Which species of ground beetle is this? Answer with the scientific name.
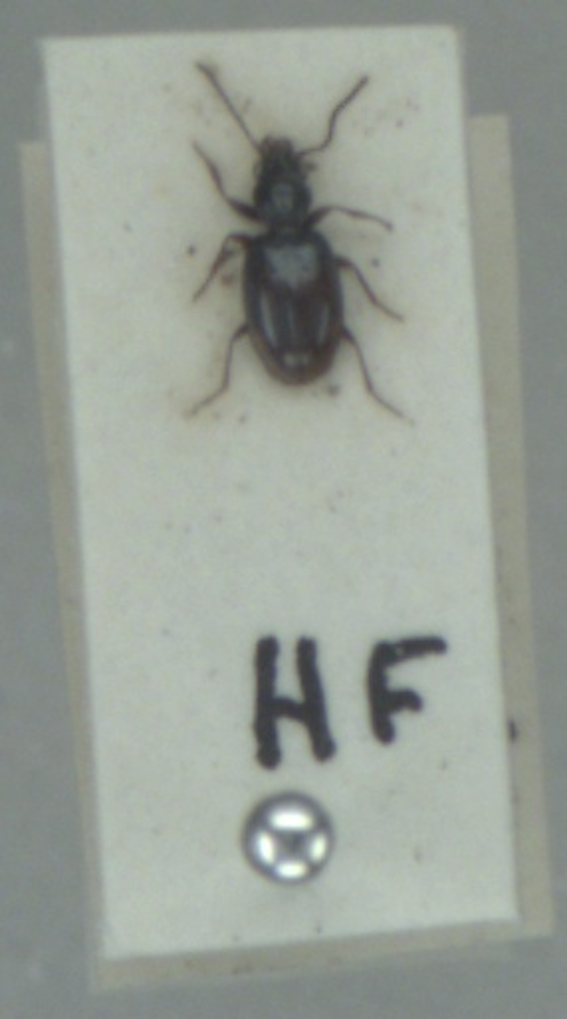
Bembidion doris
